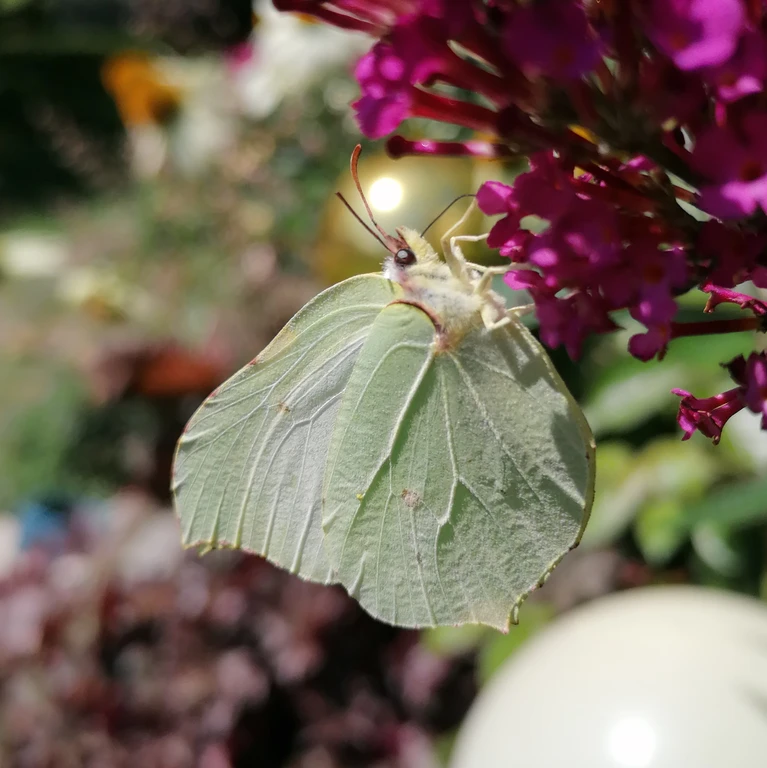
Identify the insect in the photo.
Gonepteryx rhamni
